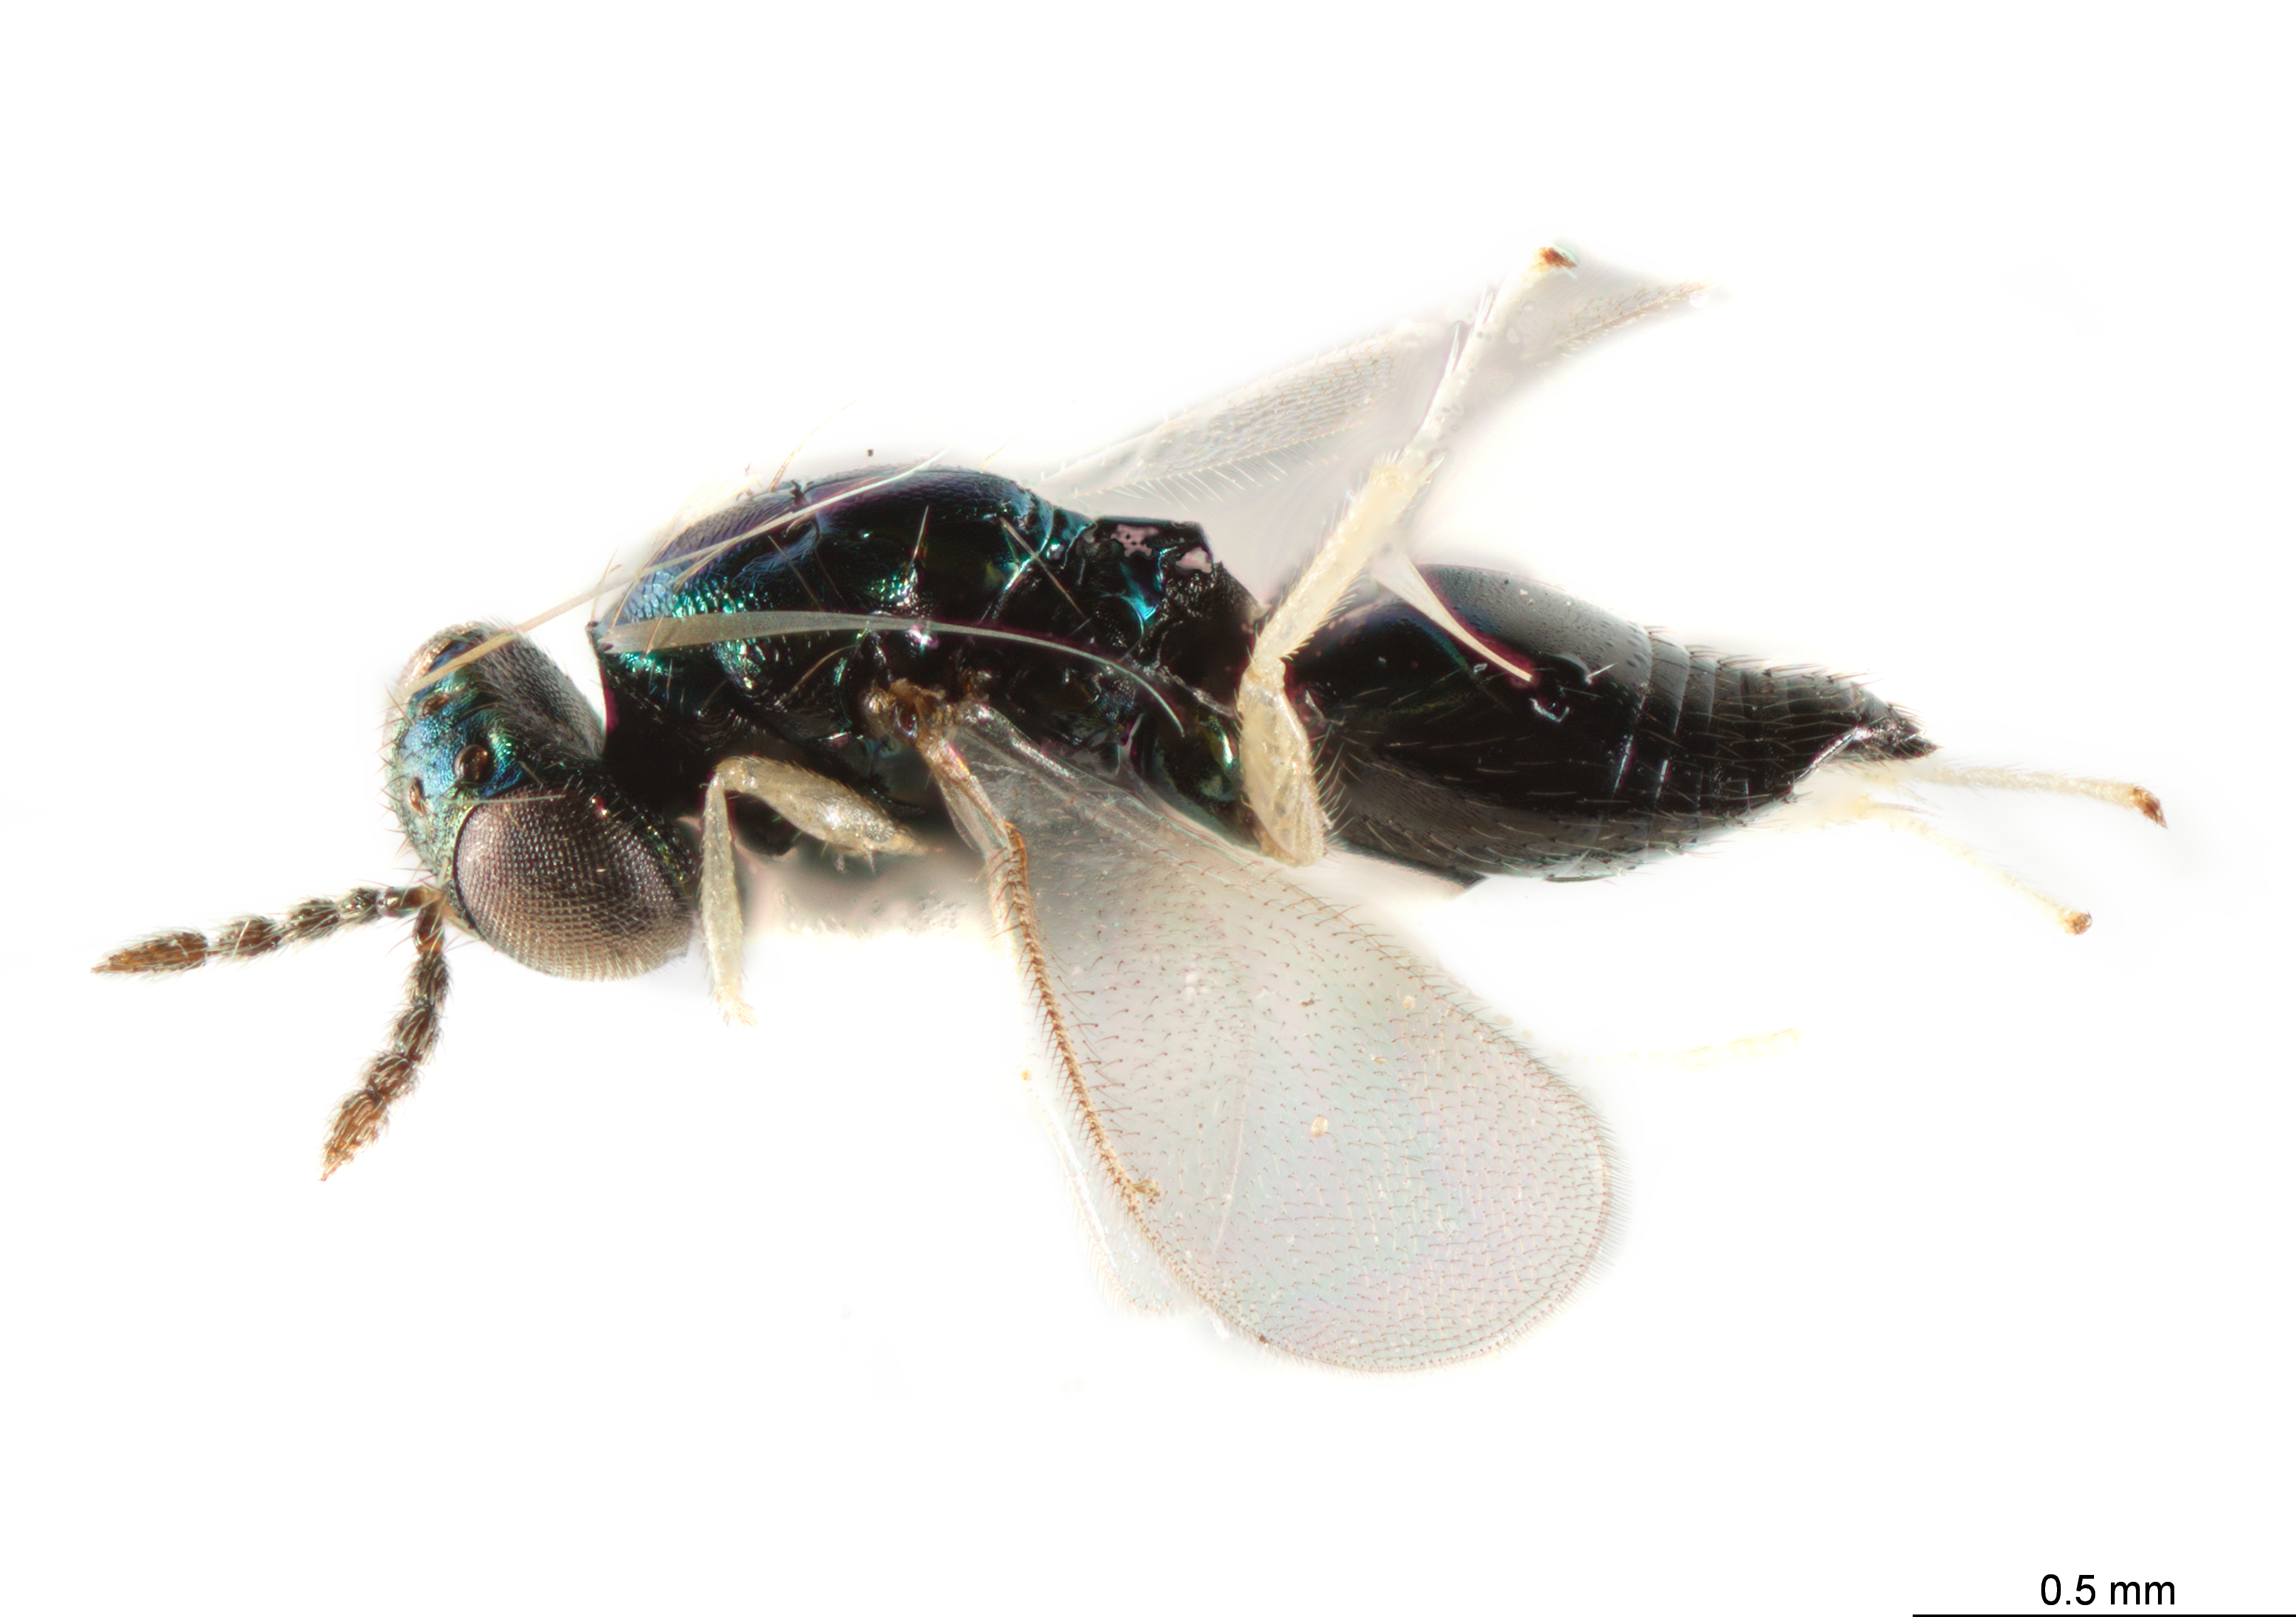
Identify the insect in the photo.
Horismenus cockerelli
